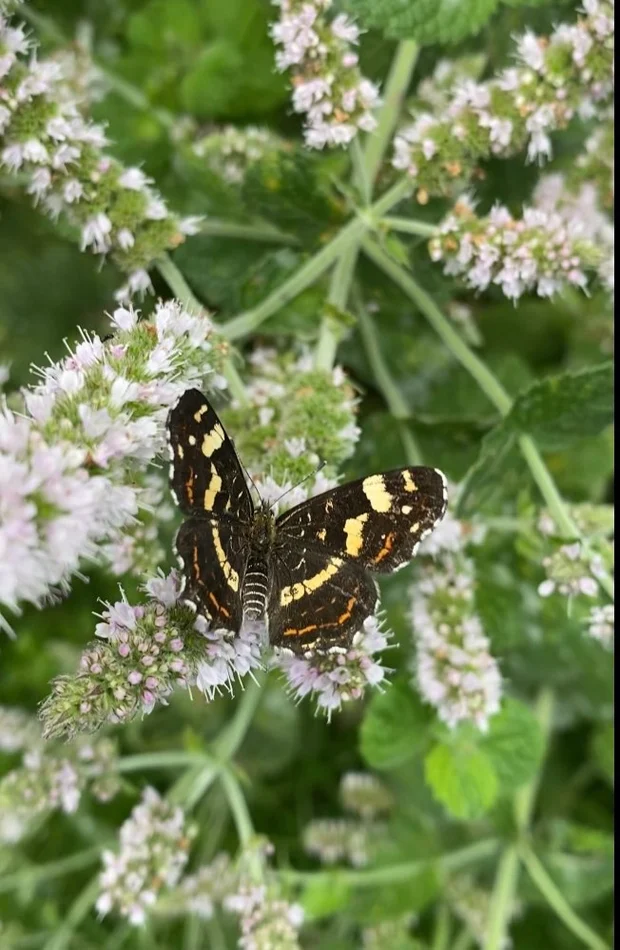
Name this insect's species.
Araschnia levana
